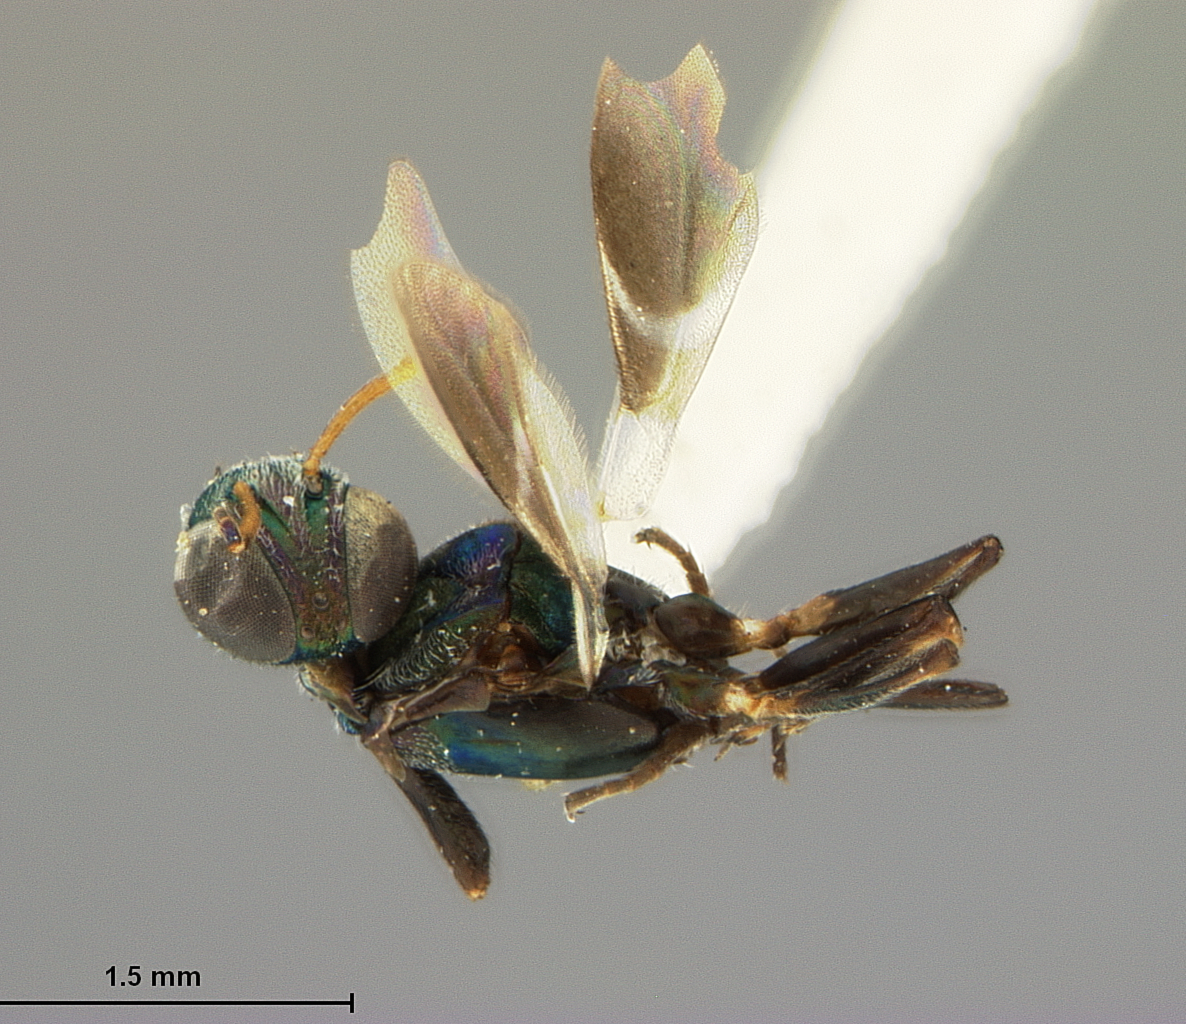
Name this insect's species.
Anastatus stantoni
